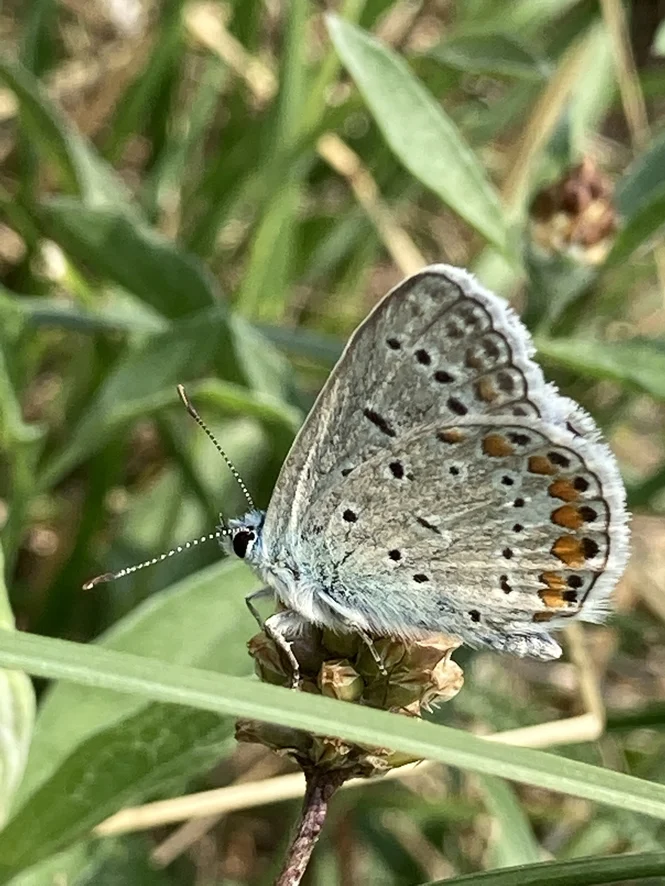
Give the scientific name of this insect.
Polyommatus icarus
